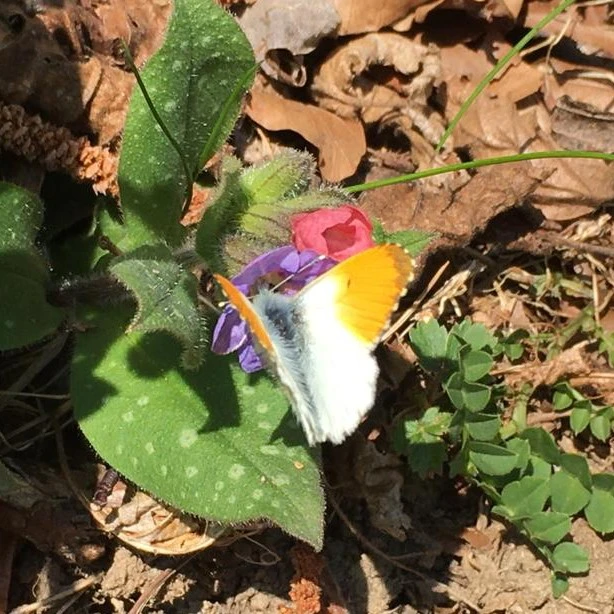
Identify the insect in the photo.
Anthocharis cardamines
